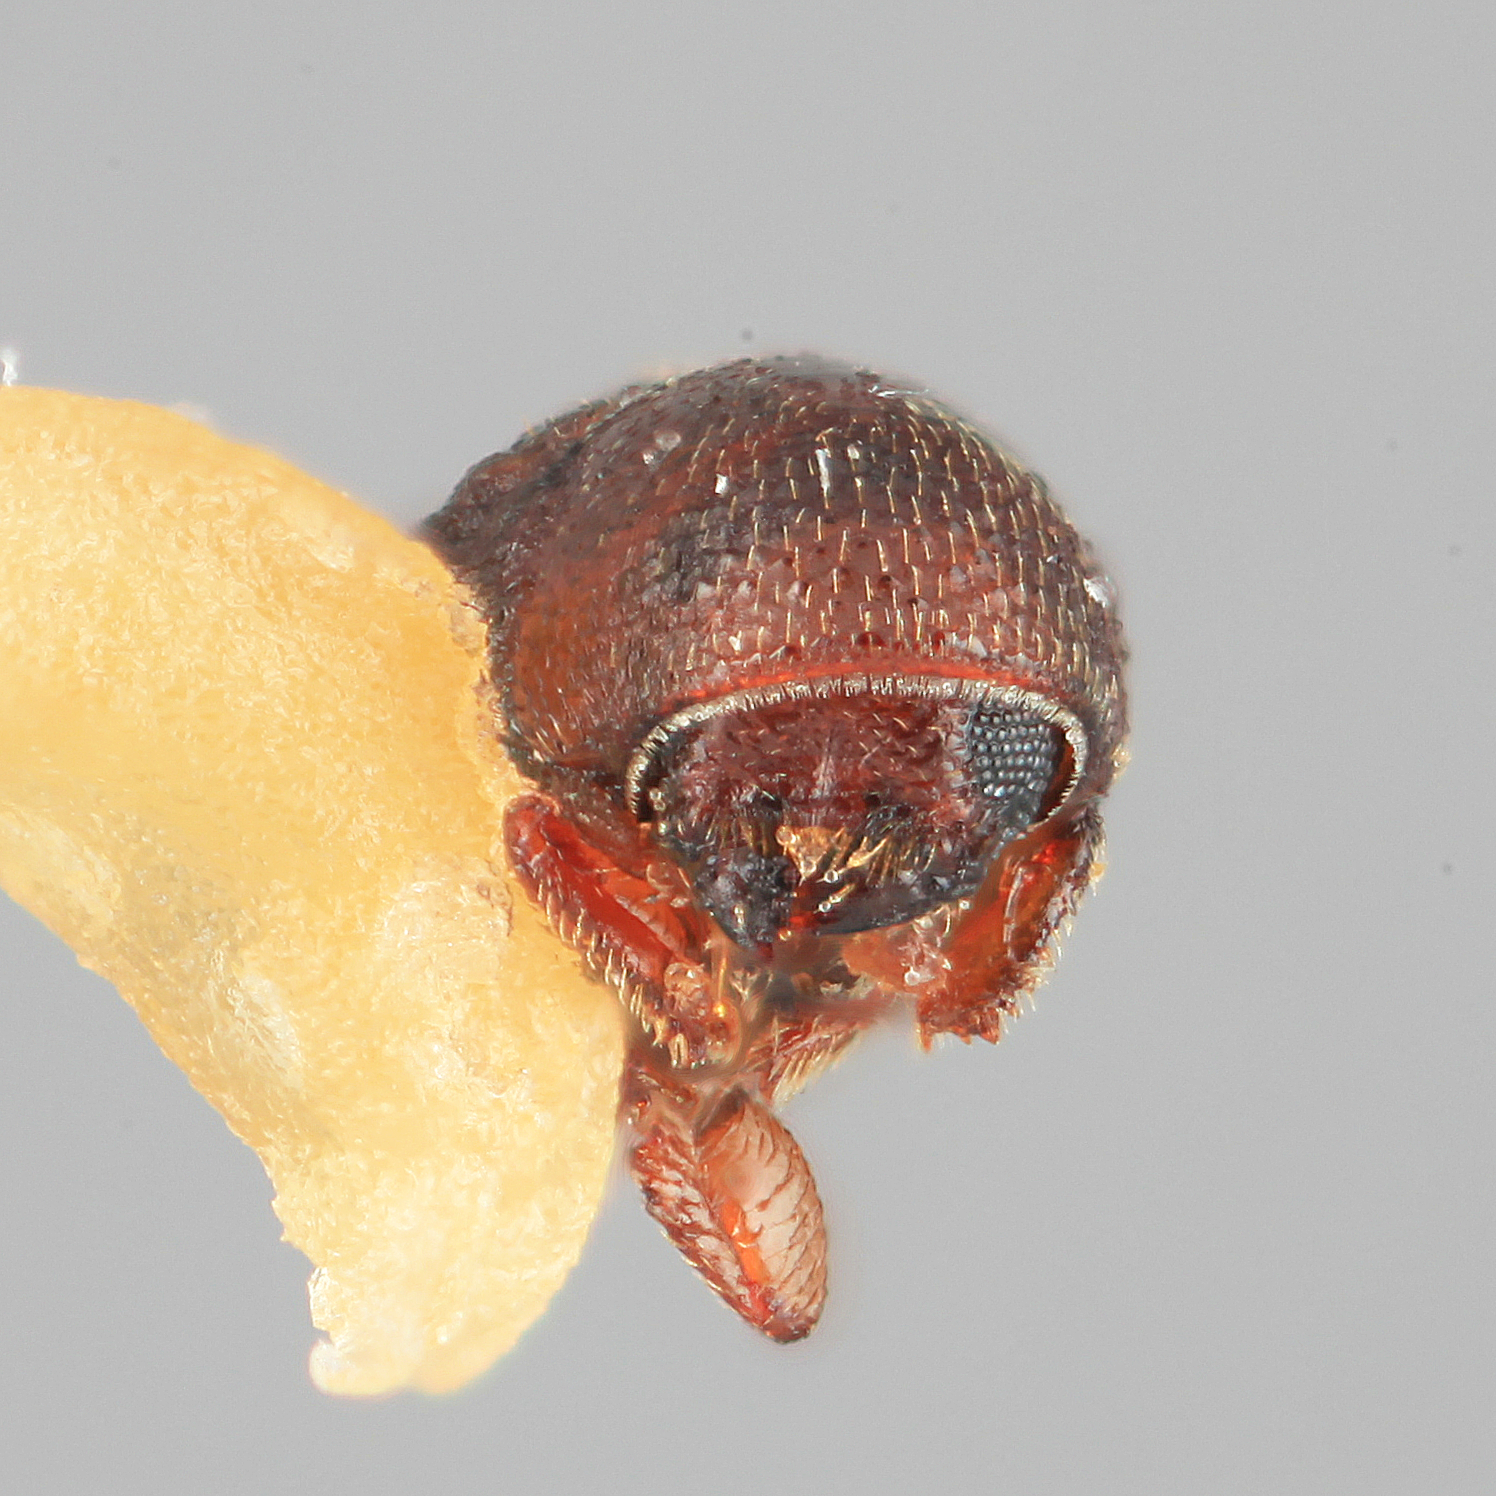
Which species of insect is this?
Araptus uruguayensis
